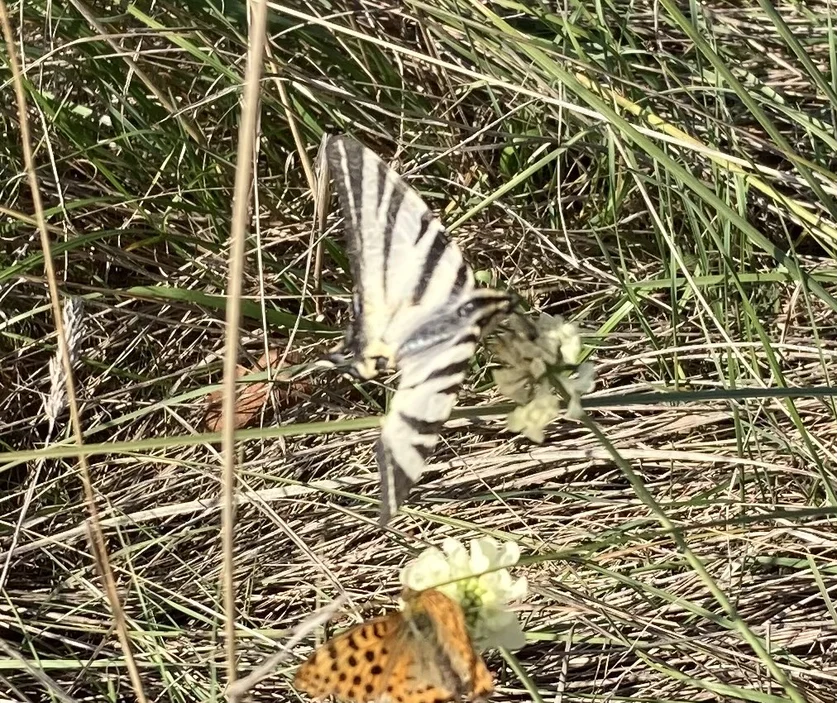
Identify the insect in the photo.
Iphiclides podalirius
